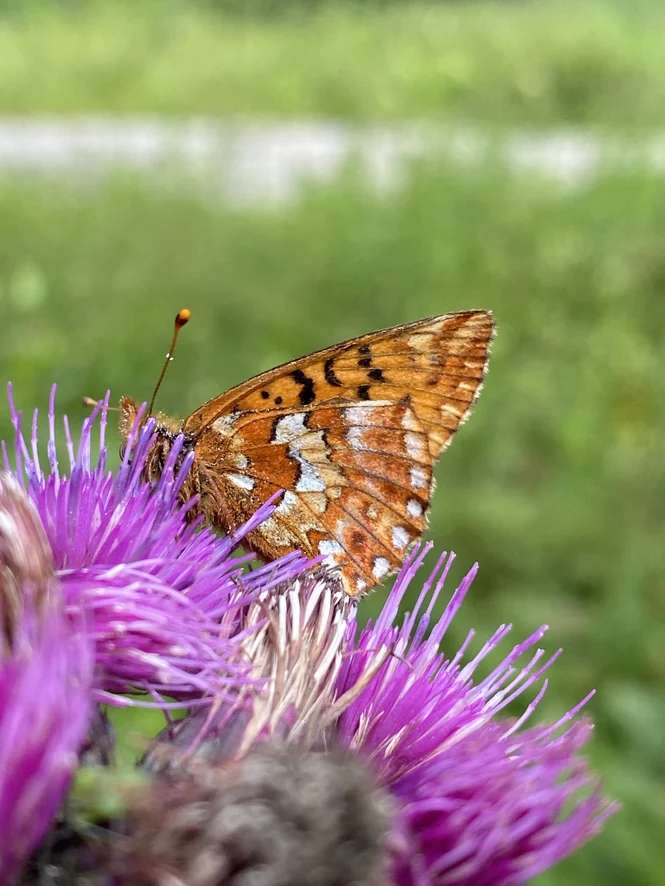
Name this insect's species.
Boloria aquilonaris
